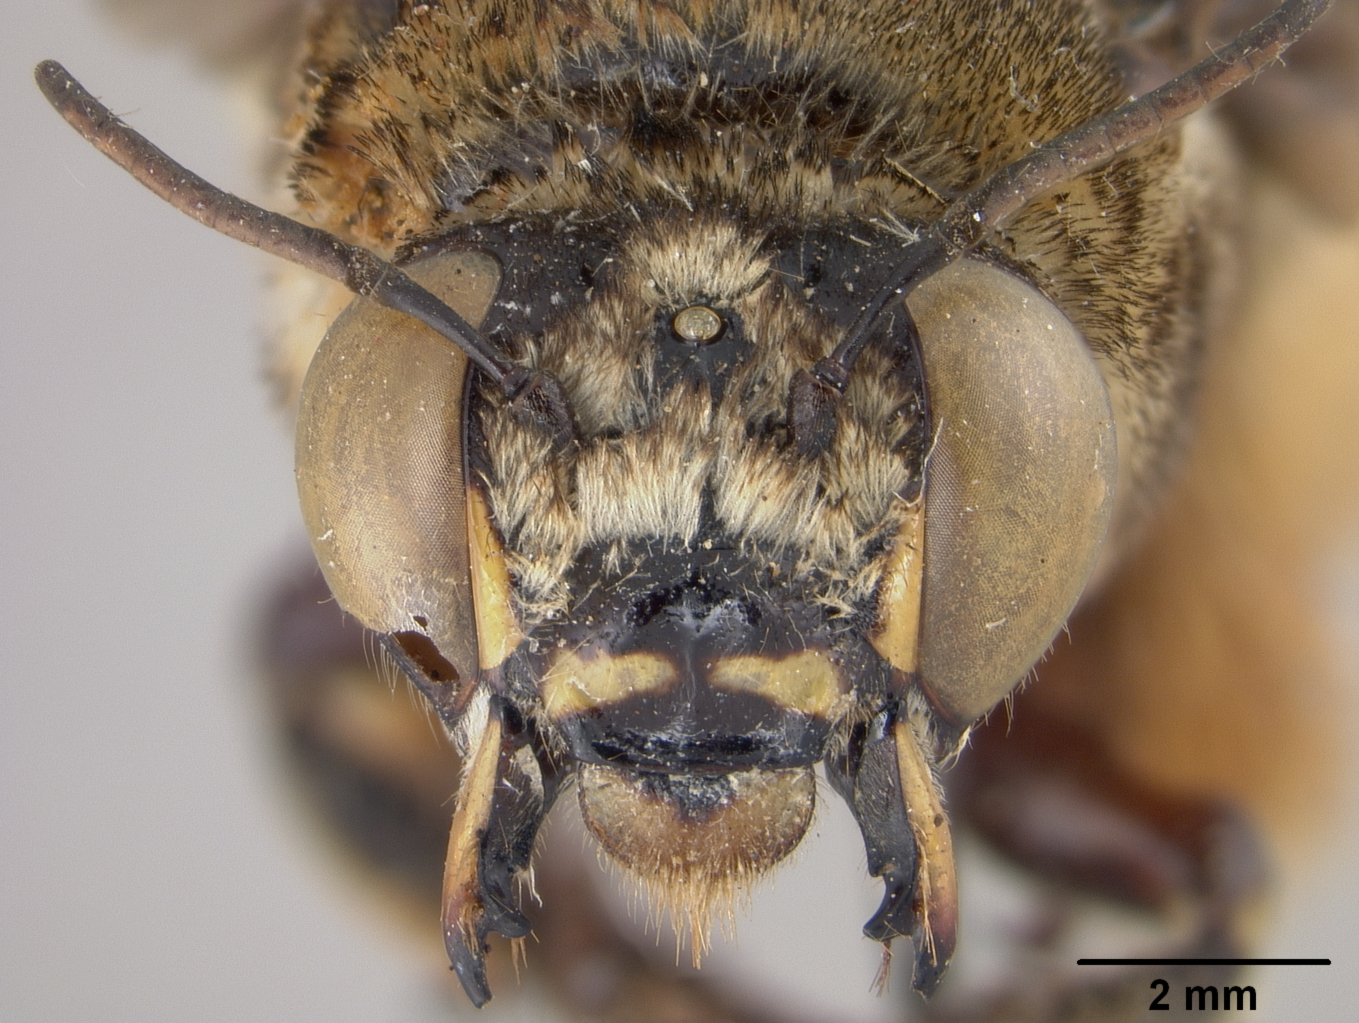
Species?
Centris friesei
